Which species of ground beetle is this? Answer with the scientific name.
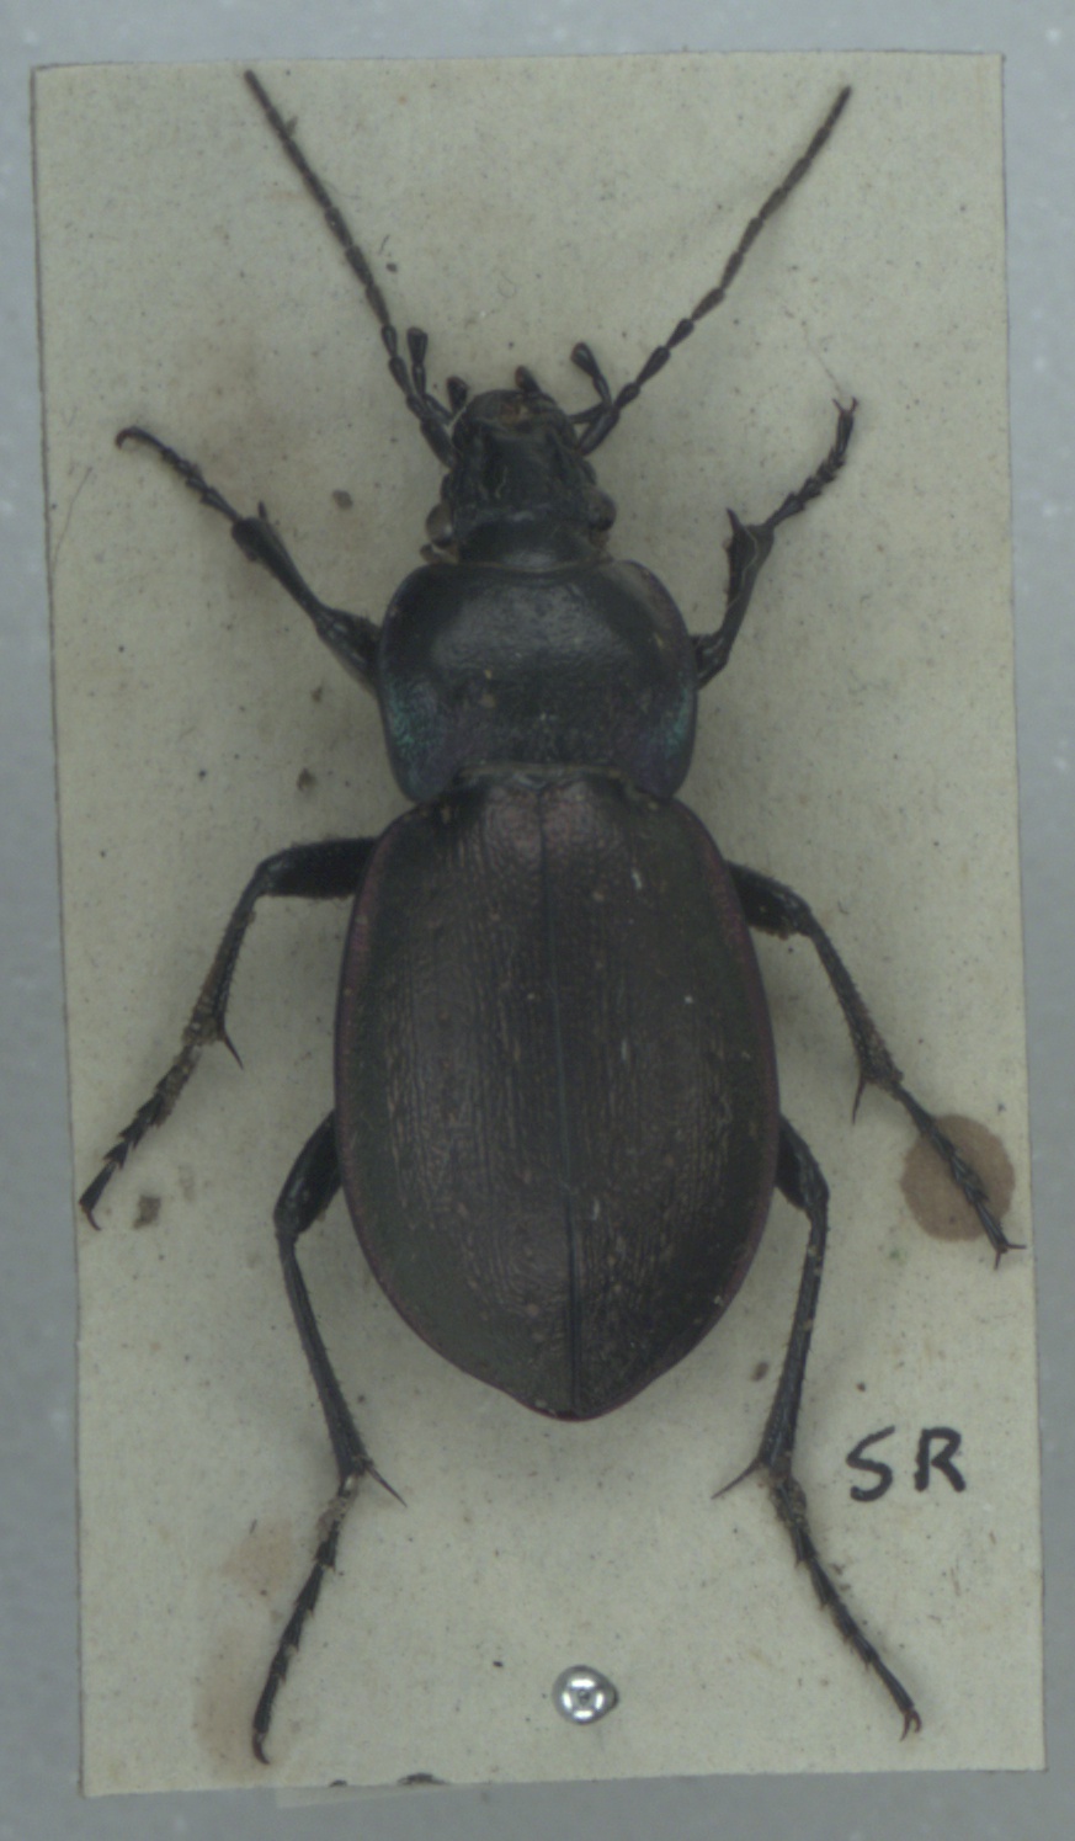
Carabus nemoralis
